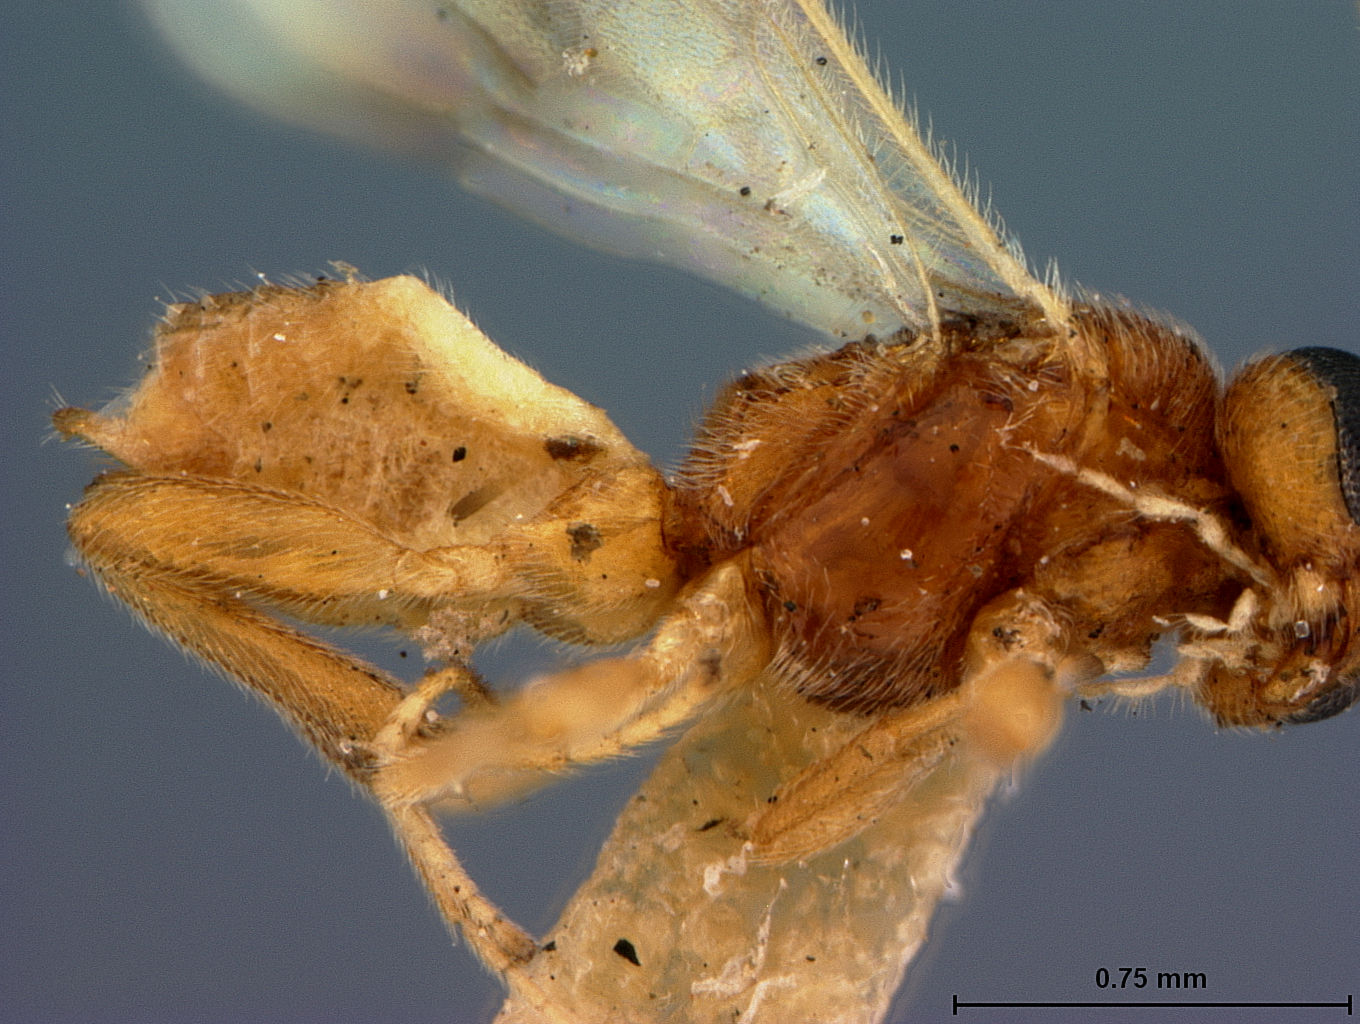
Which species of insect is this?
Dirrhope americana
